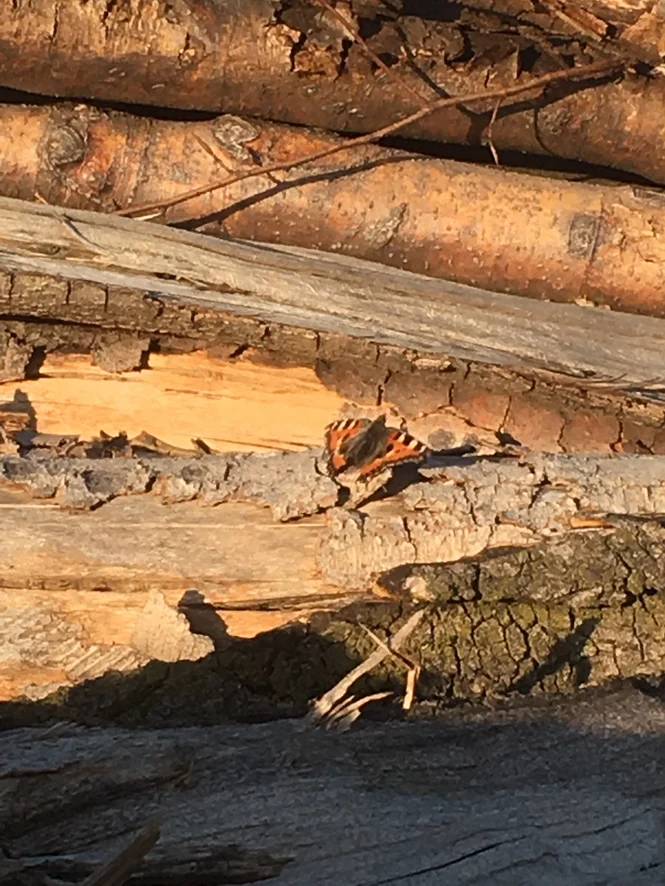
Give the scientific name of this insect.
Aglais urticae
